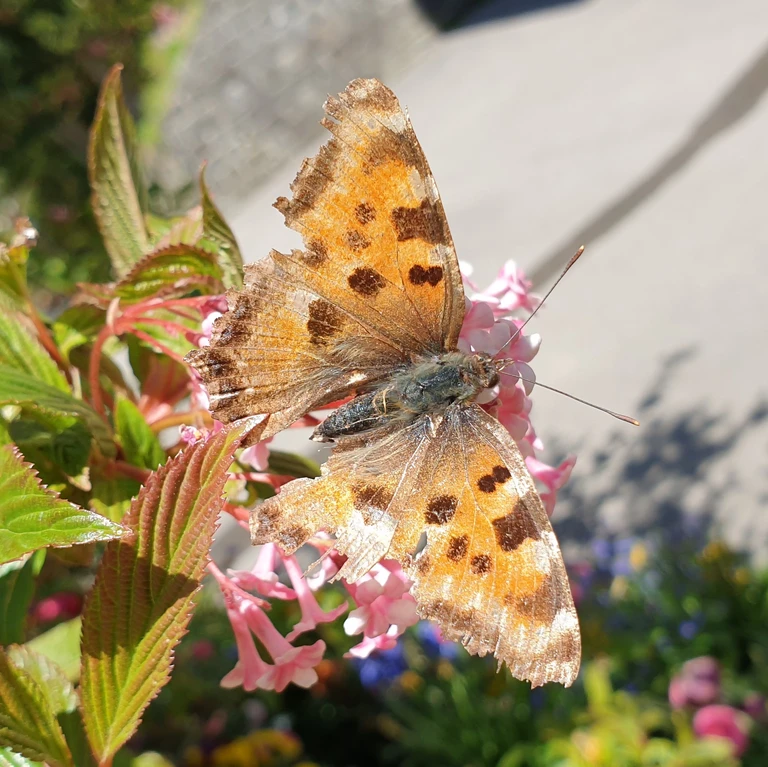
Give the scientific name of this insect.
Nymphalis polychloros
